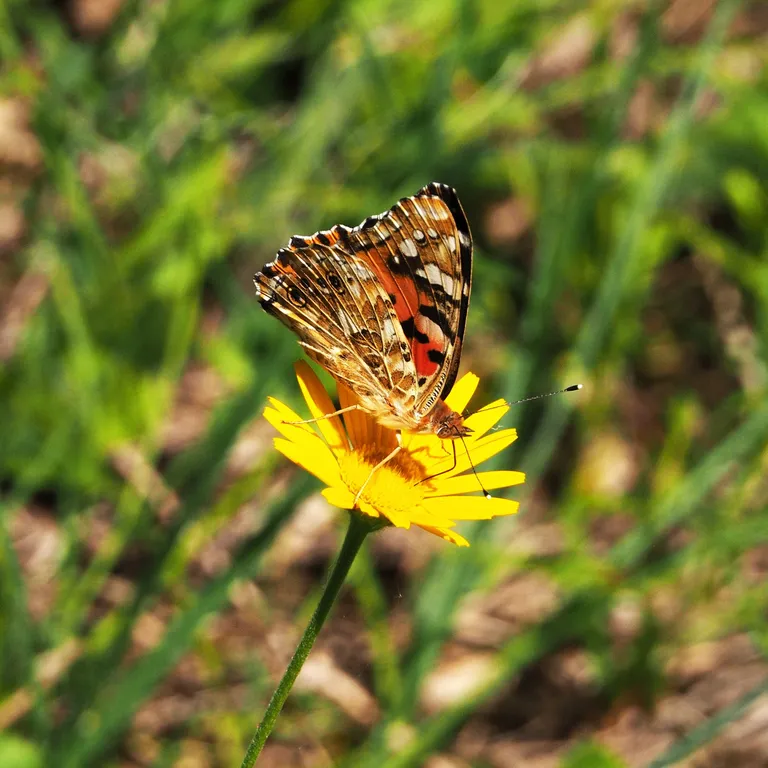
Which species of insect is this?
Vanessa cardui
